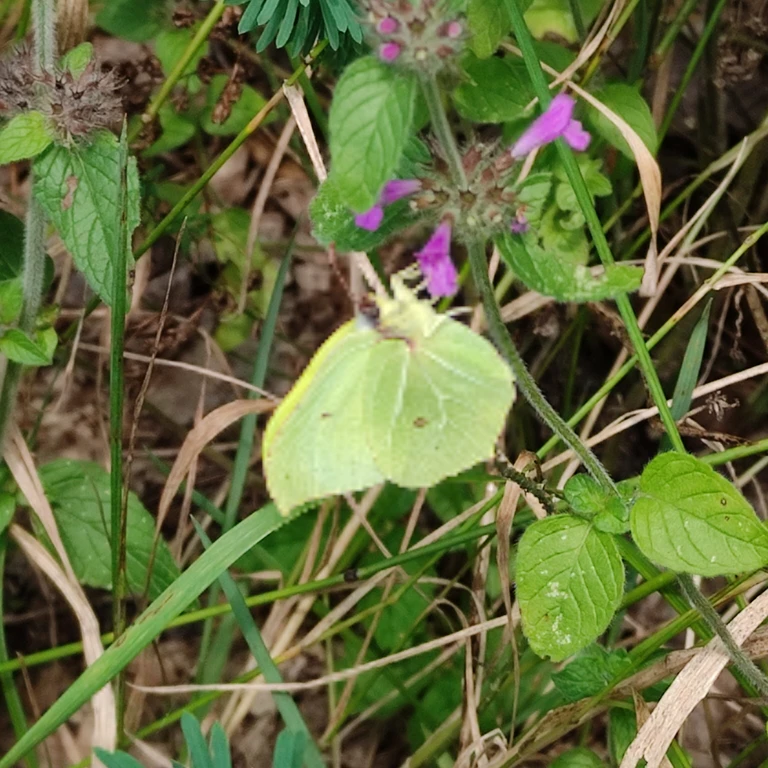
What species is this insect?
Gonepteryx rhamni
